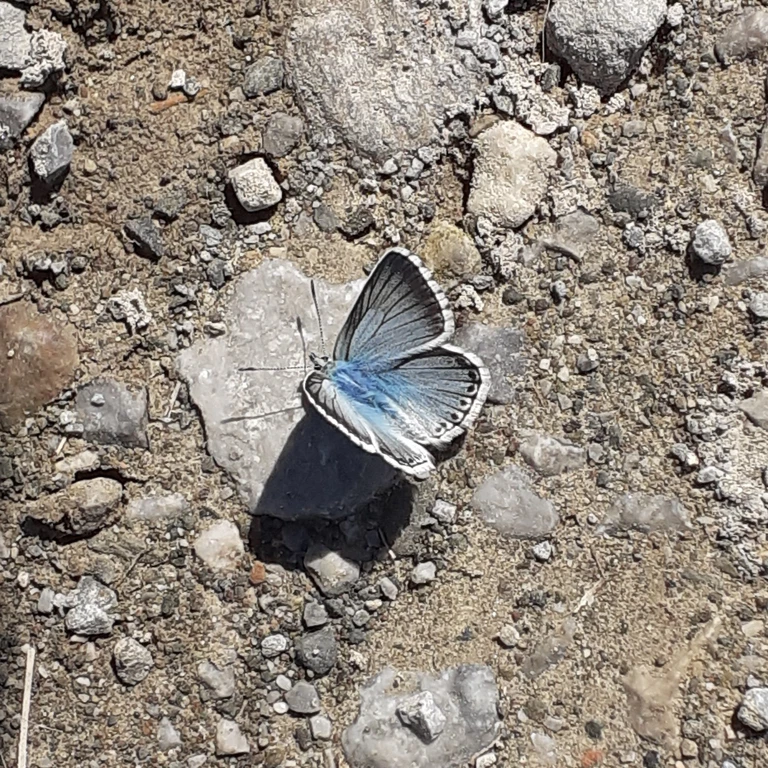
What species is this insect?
Lysandra coridon
